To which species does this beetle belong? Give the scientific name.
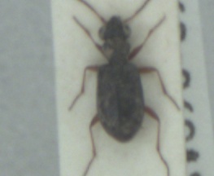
Asaphidion stierlini
